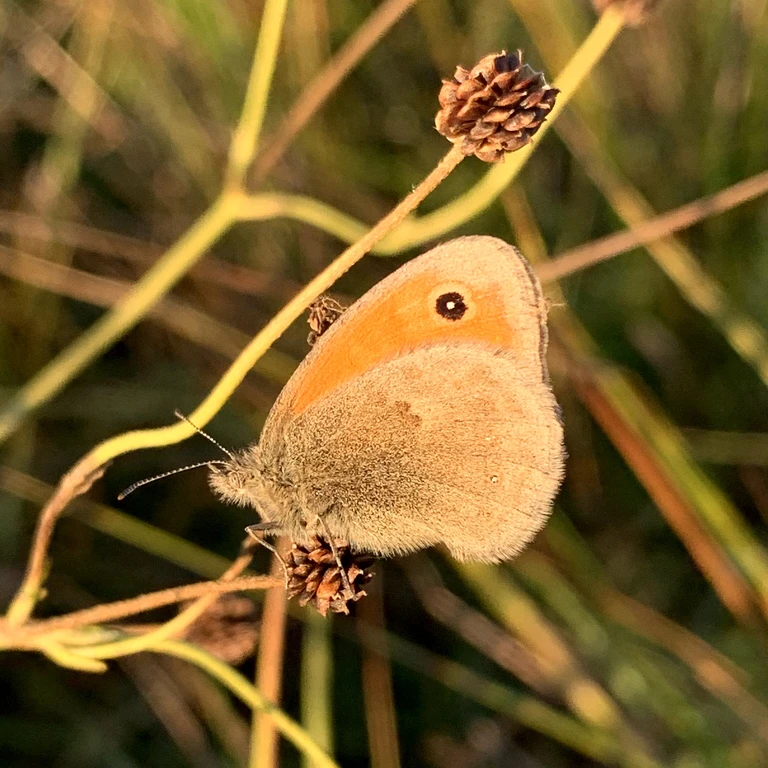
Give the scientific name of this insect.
Coenonympha pamphilus
